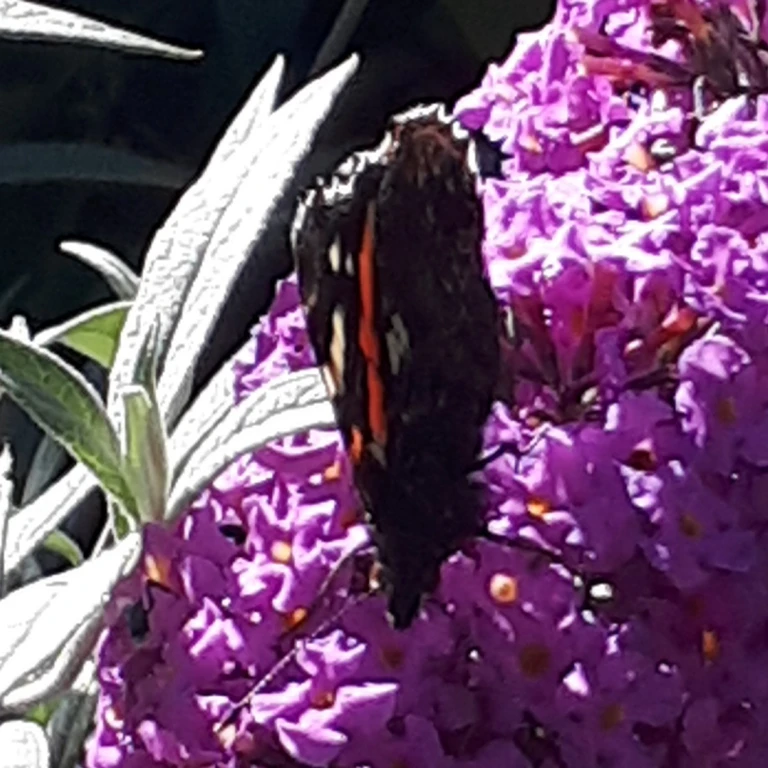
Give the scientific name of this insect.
Vanessa atalanta
